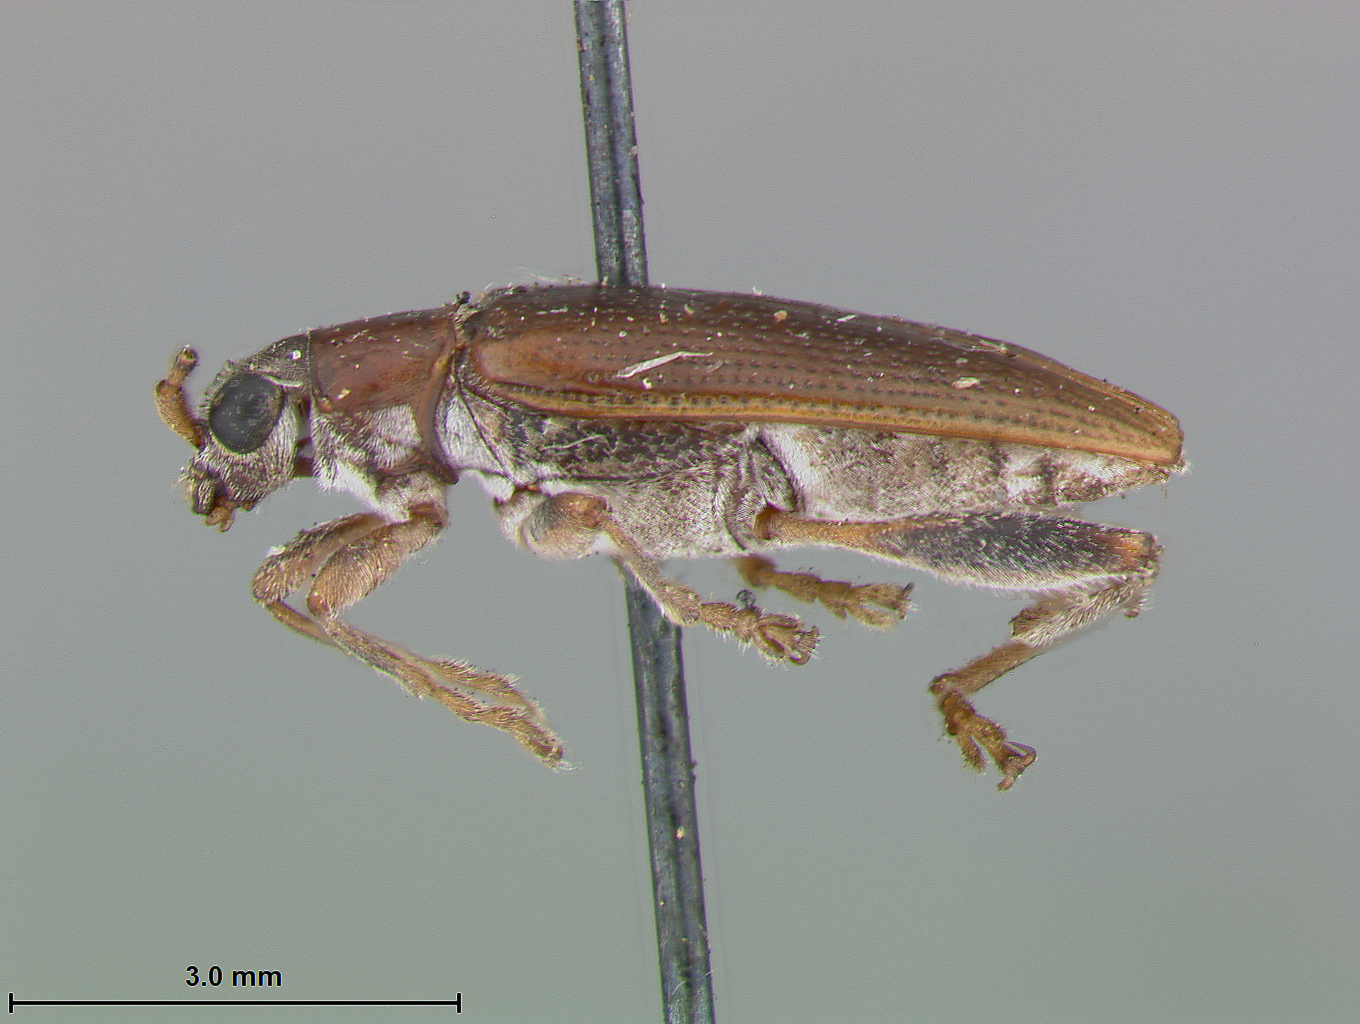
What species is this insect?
Donacia cincticornis
